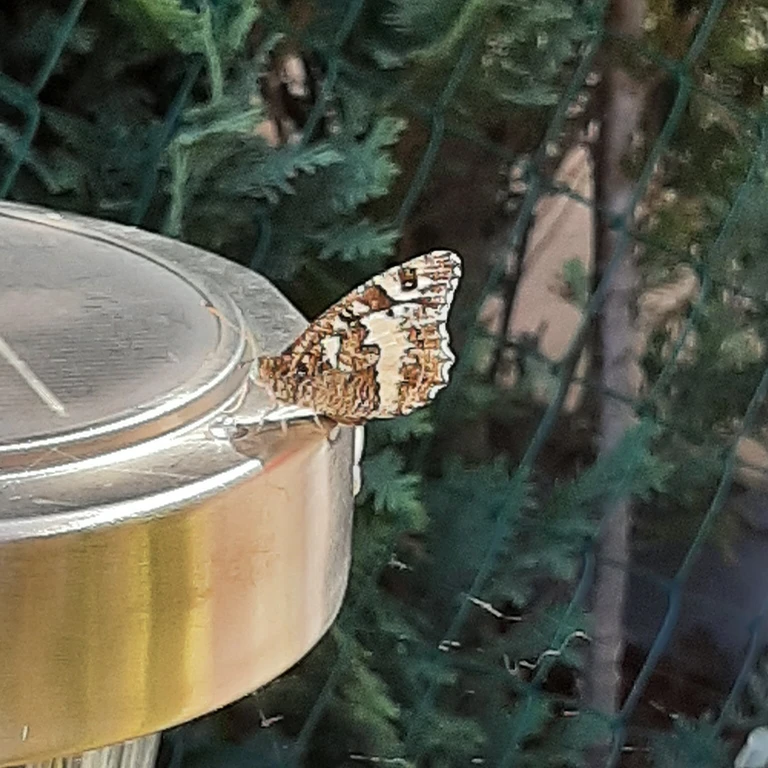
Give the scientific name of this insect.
Brintesia circe
